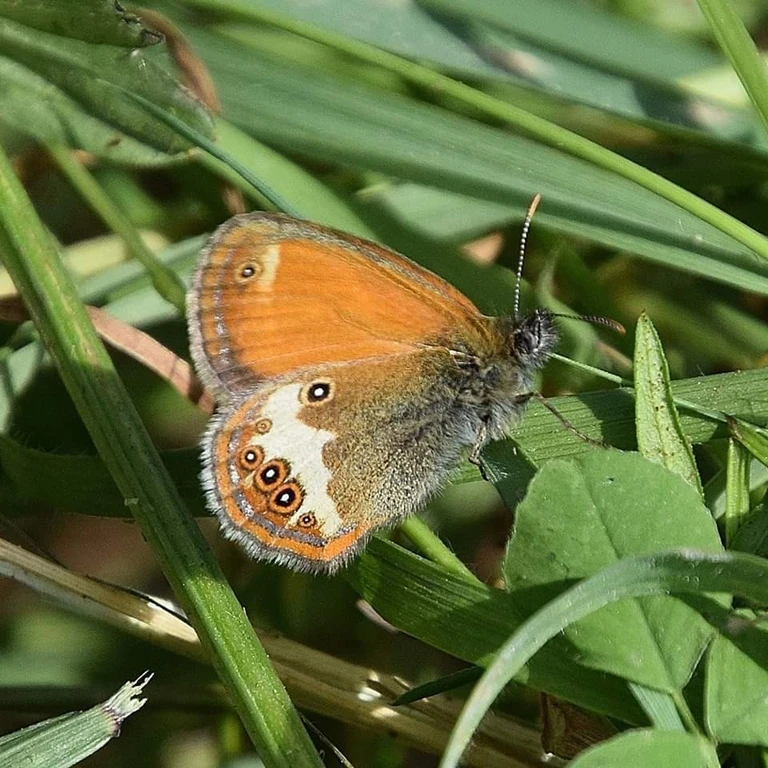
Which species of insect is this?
Coenonympha arcania
